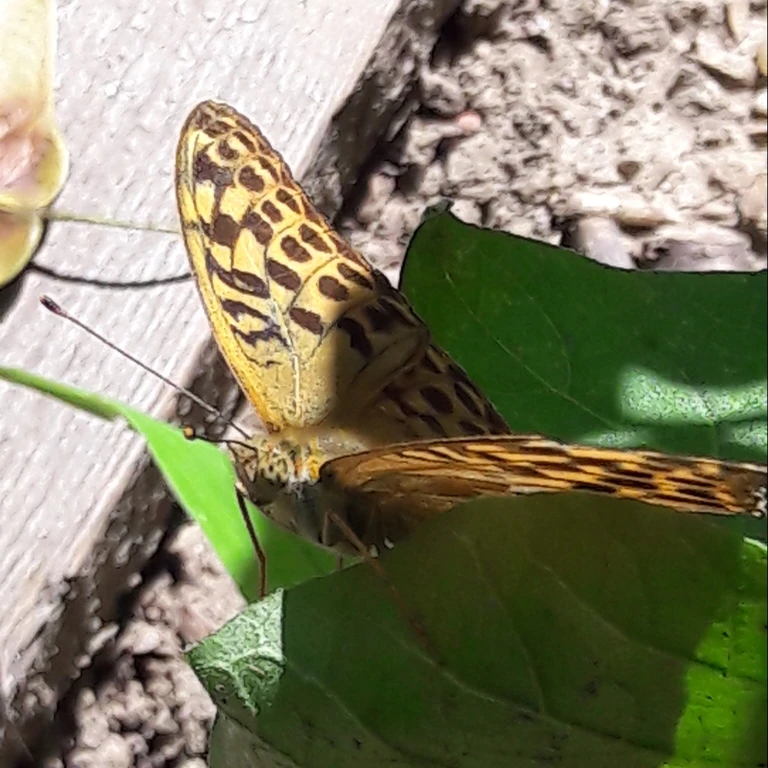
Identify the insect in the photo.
Argynnis paphia
